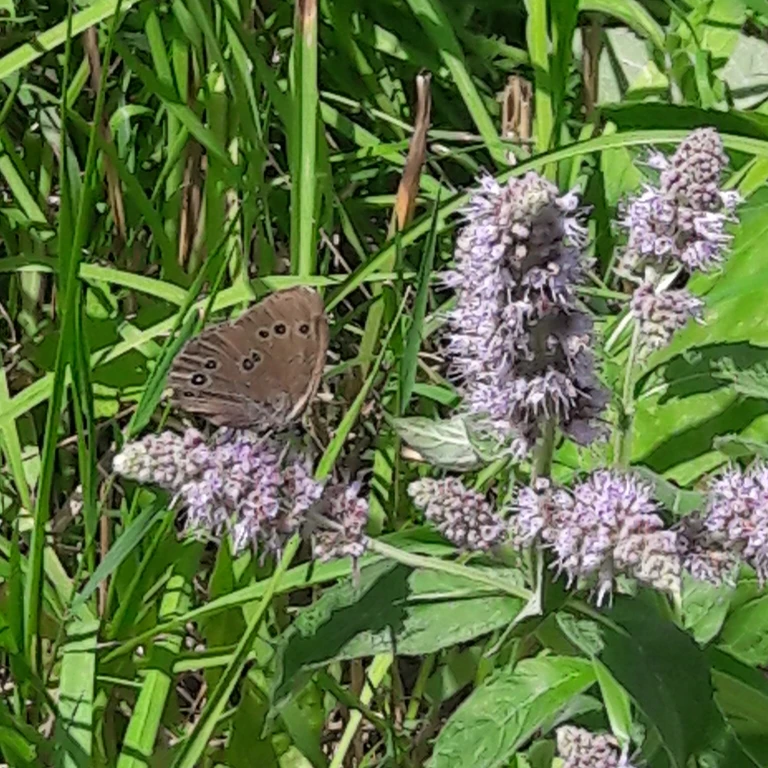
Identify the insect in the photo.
Aphantopus hyperantus
